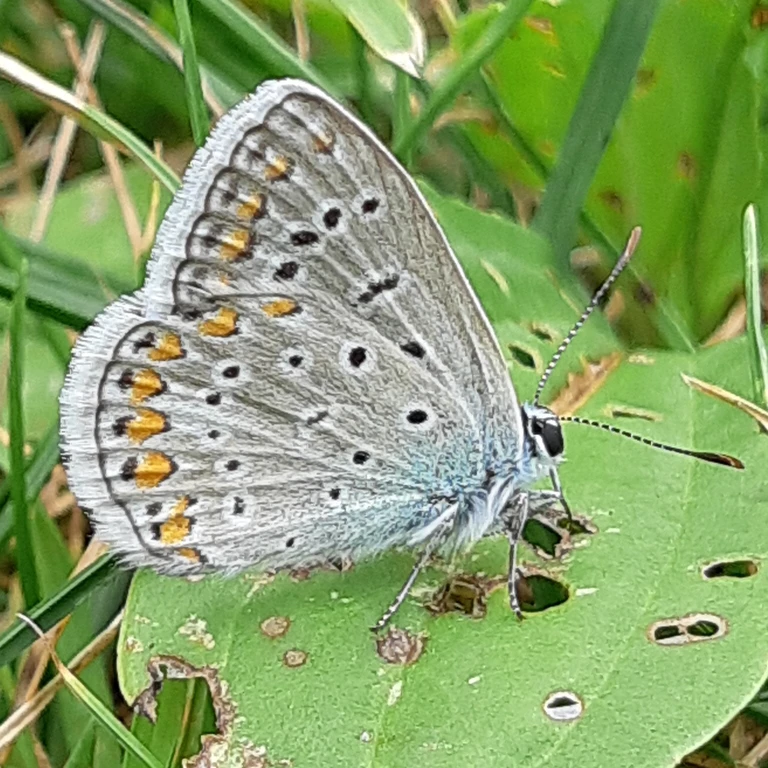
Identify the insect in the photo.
Polyommatus icarus
